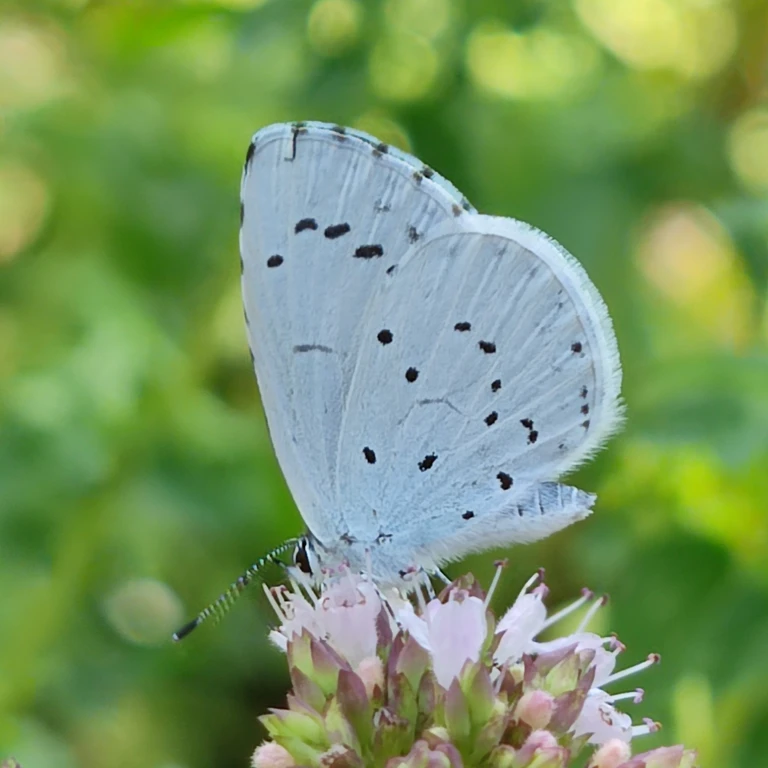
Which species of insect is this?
Celastrina argiolus
